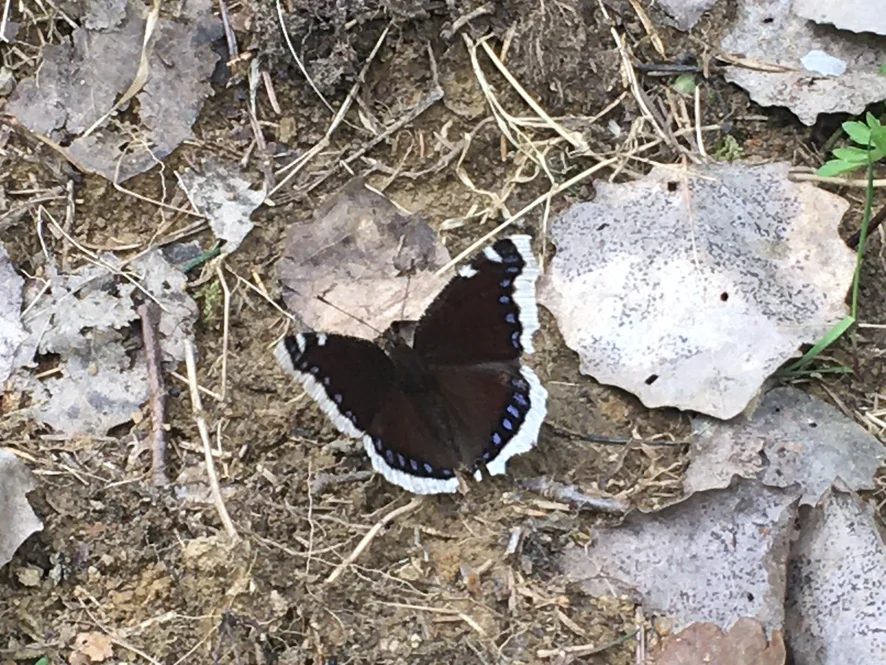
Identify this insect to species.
Nymphalis antiopa
